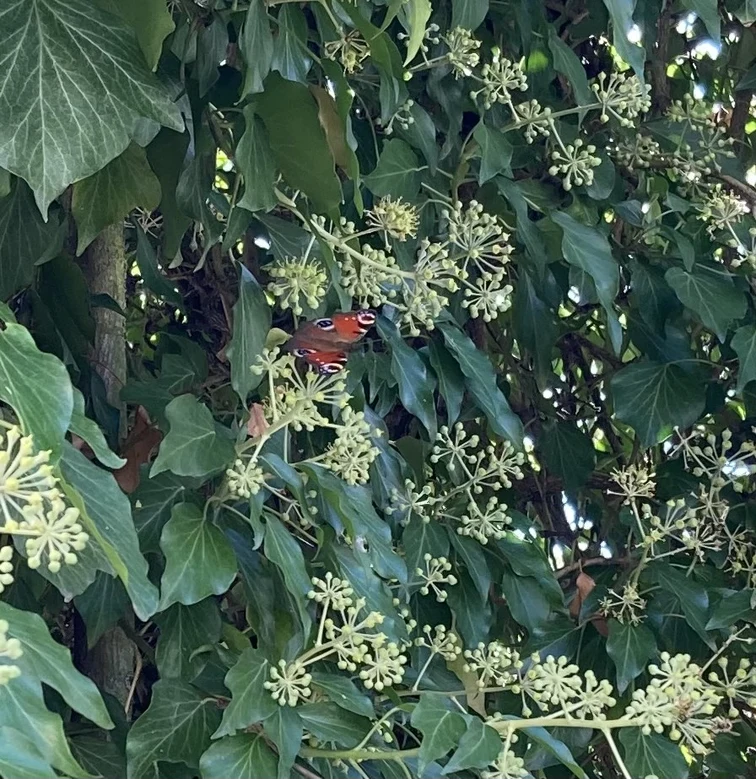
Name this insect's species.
Aglais io
